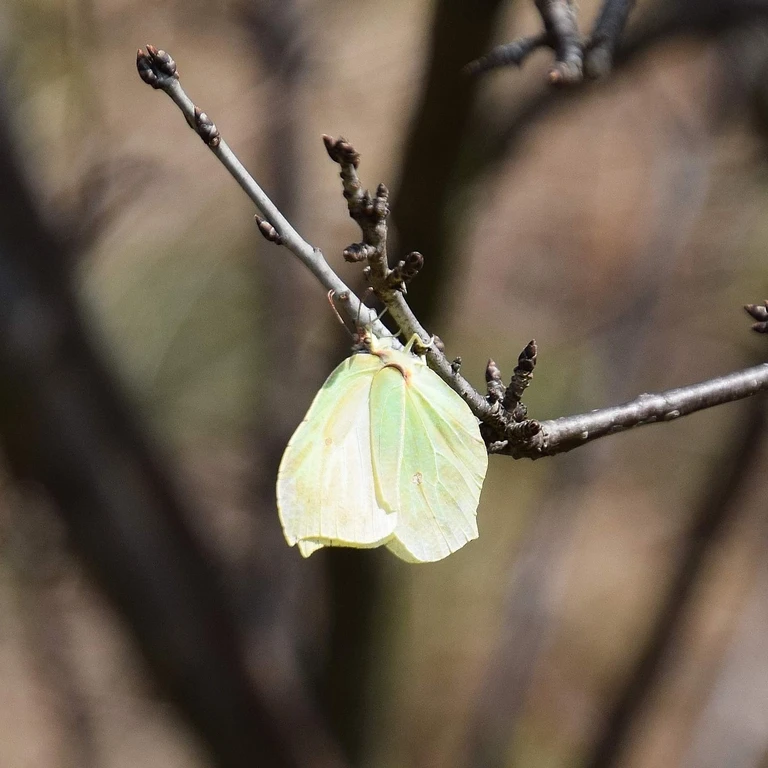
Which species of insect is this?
Gonepteryx rhamni
